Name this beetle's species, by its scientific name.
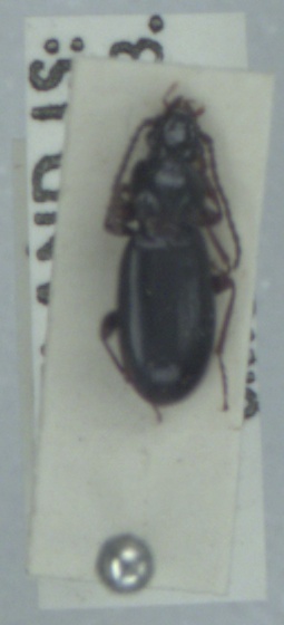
Patrobus assimilis
